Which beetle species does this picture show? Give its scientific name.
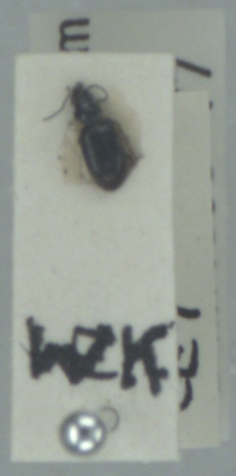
Bembidion minimum
